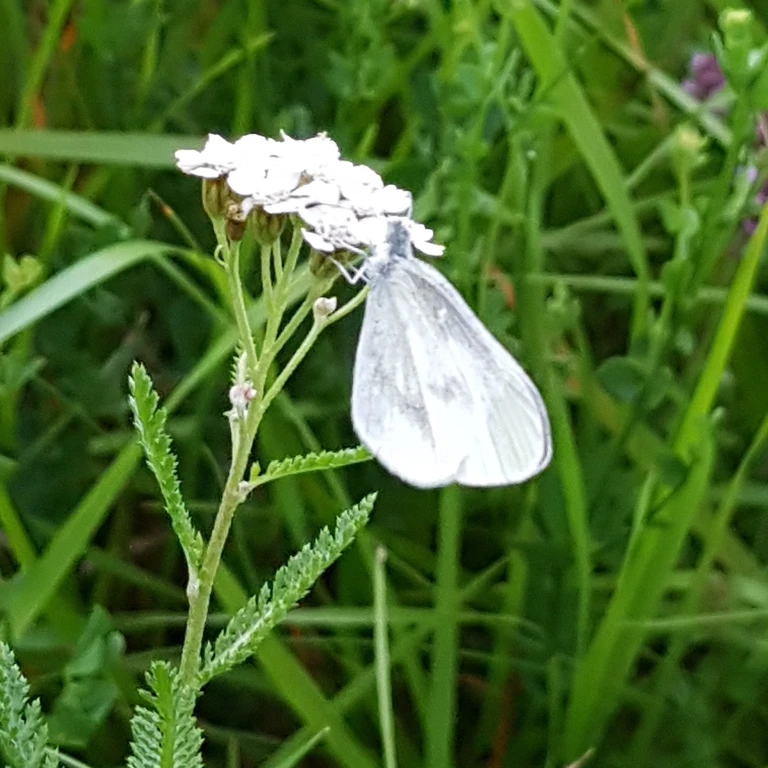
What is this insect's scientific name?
Leptidea sinapis/juvernica
